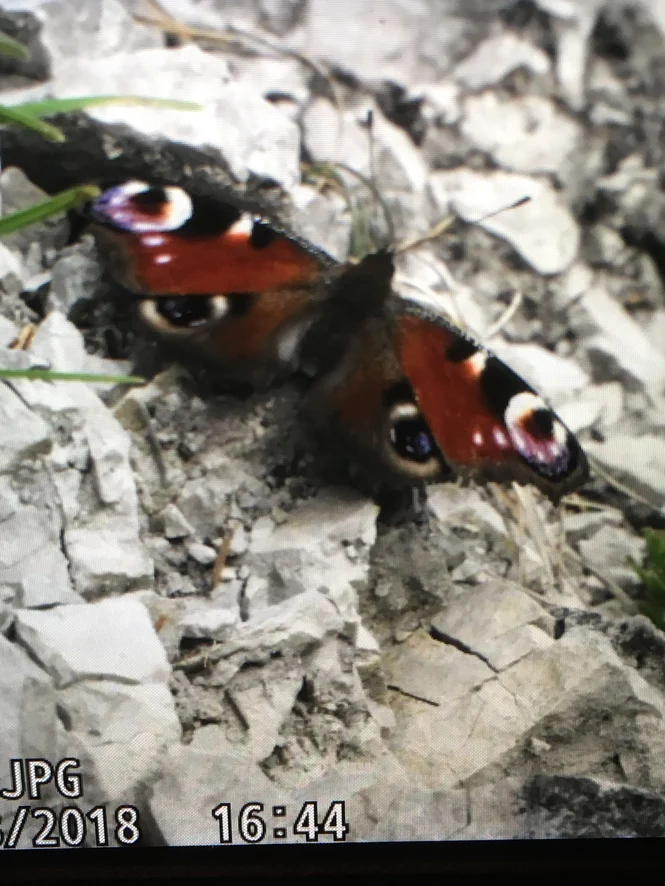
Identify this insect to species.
Aglais io
